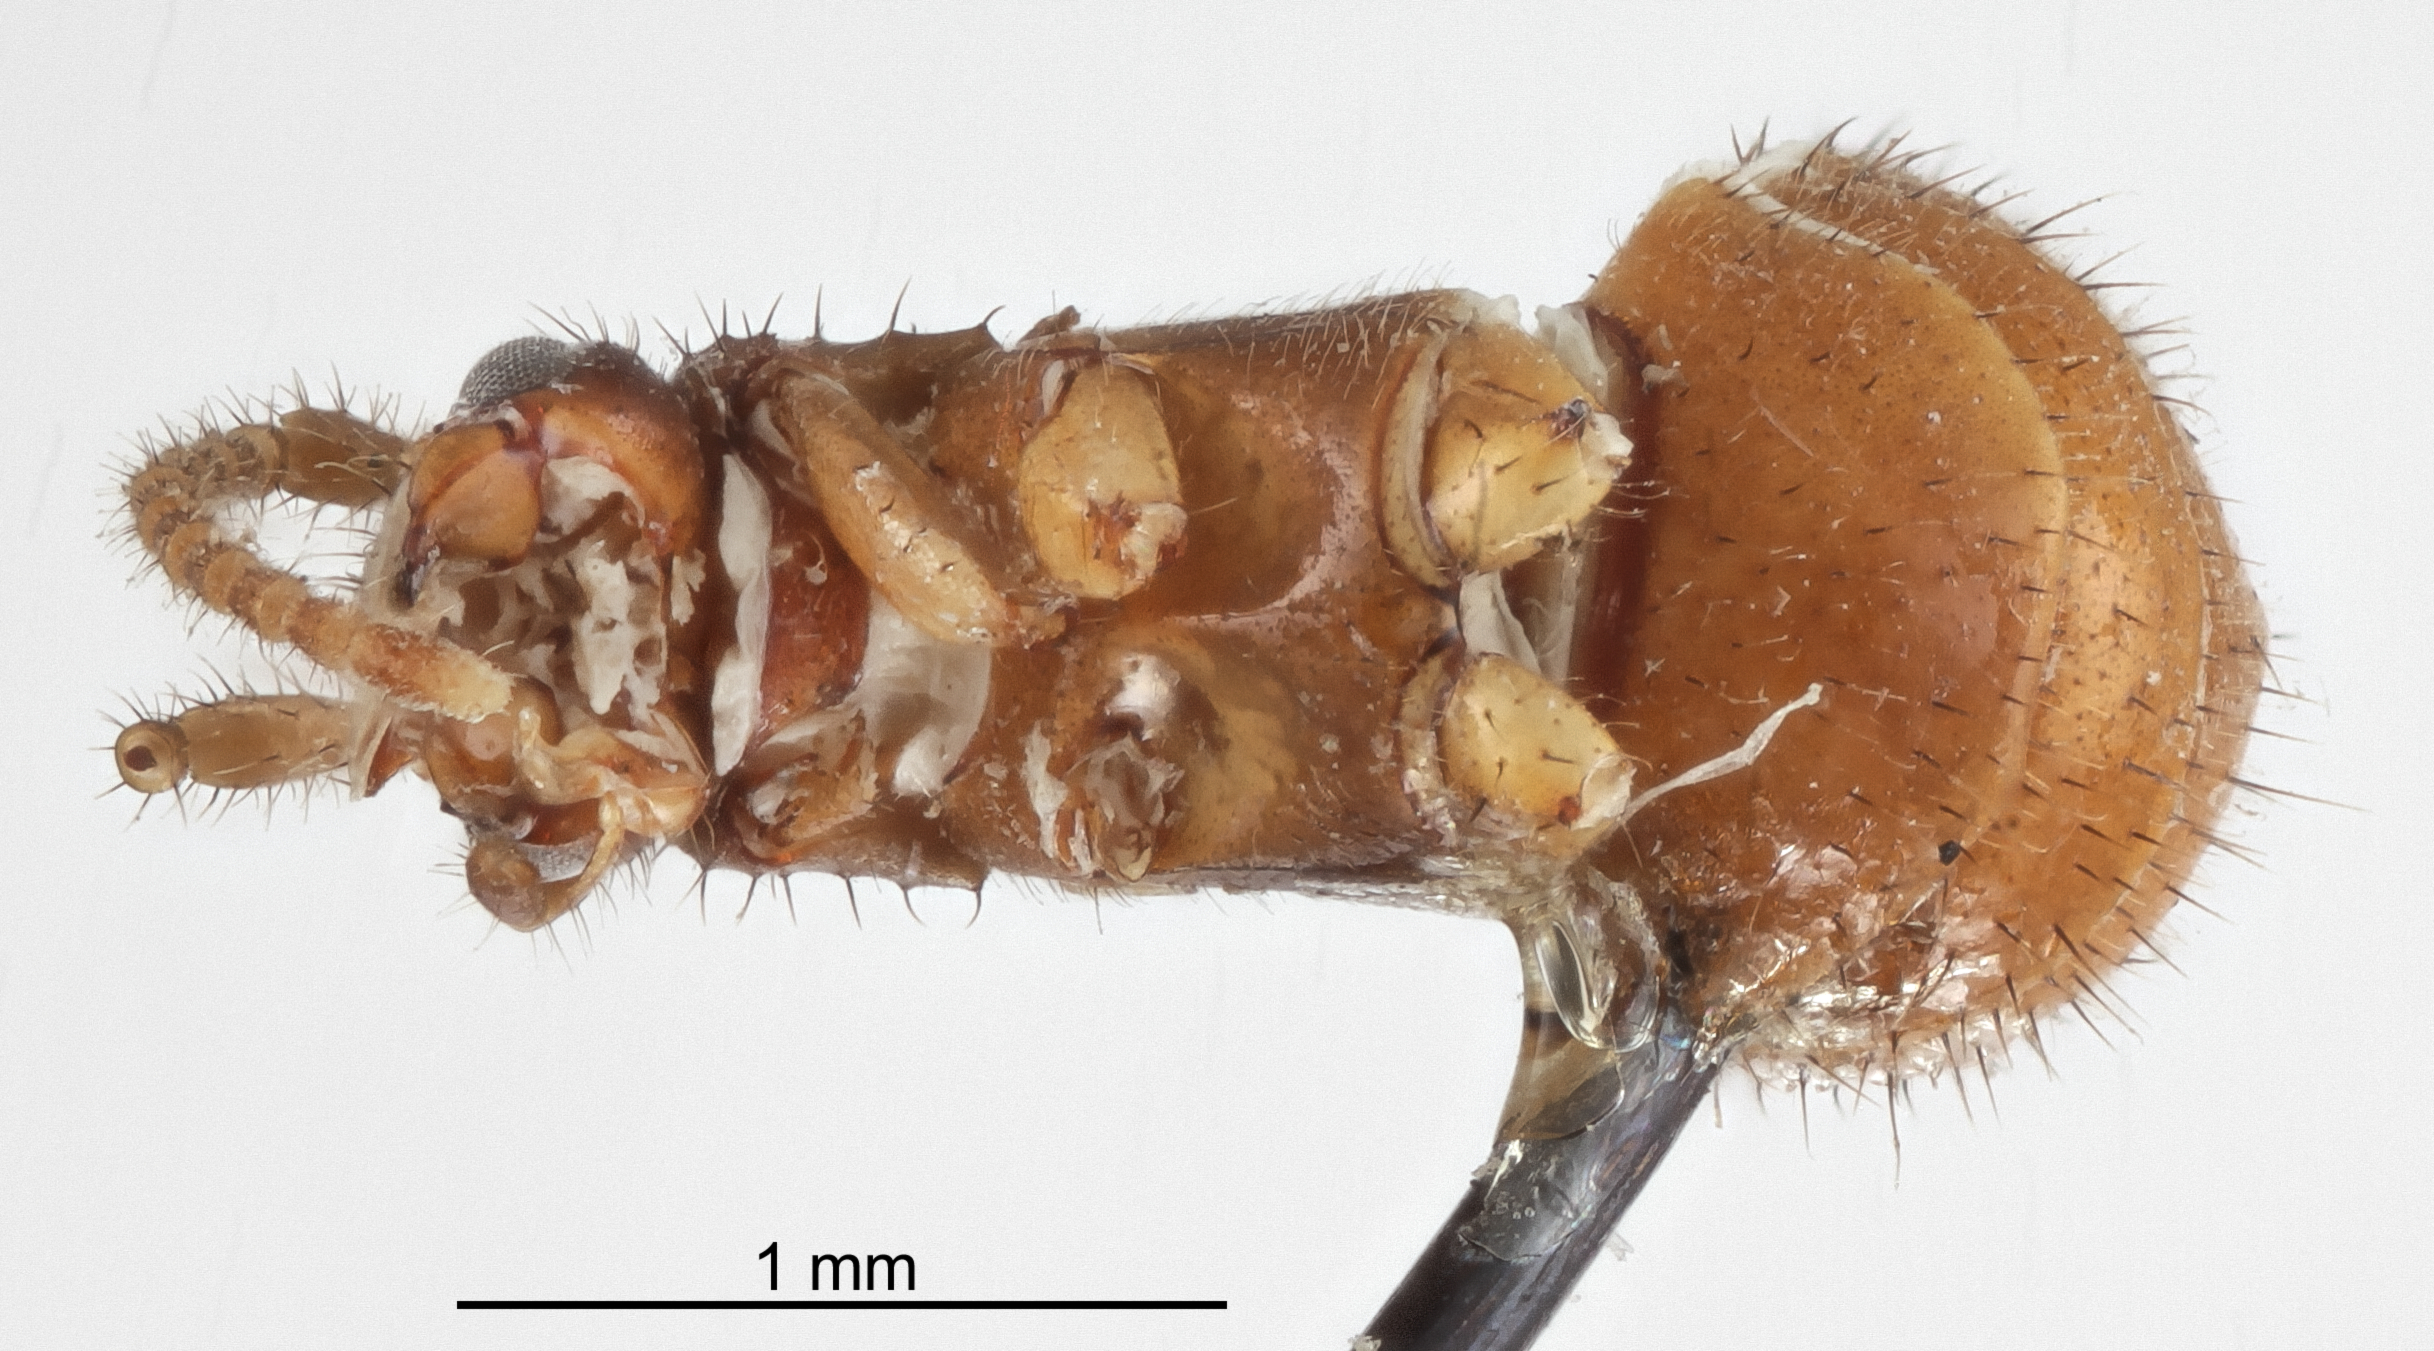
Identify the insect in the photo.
Trachopeplus setosus
